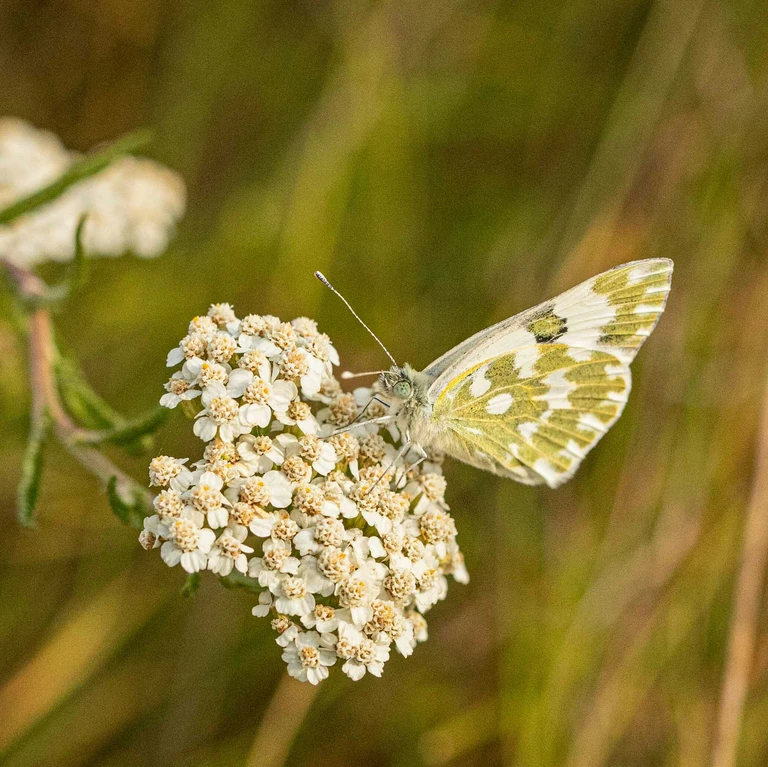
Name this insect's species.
Pontia edusa
